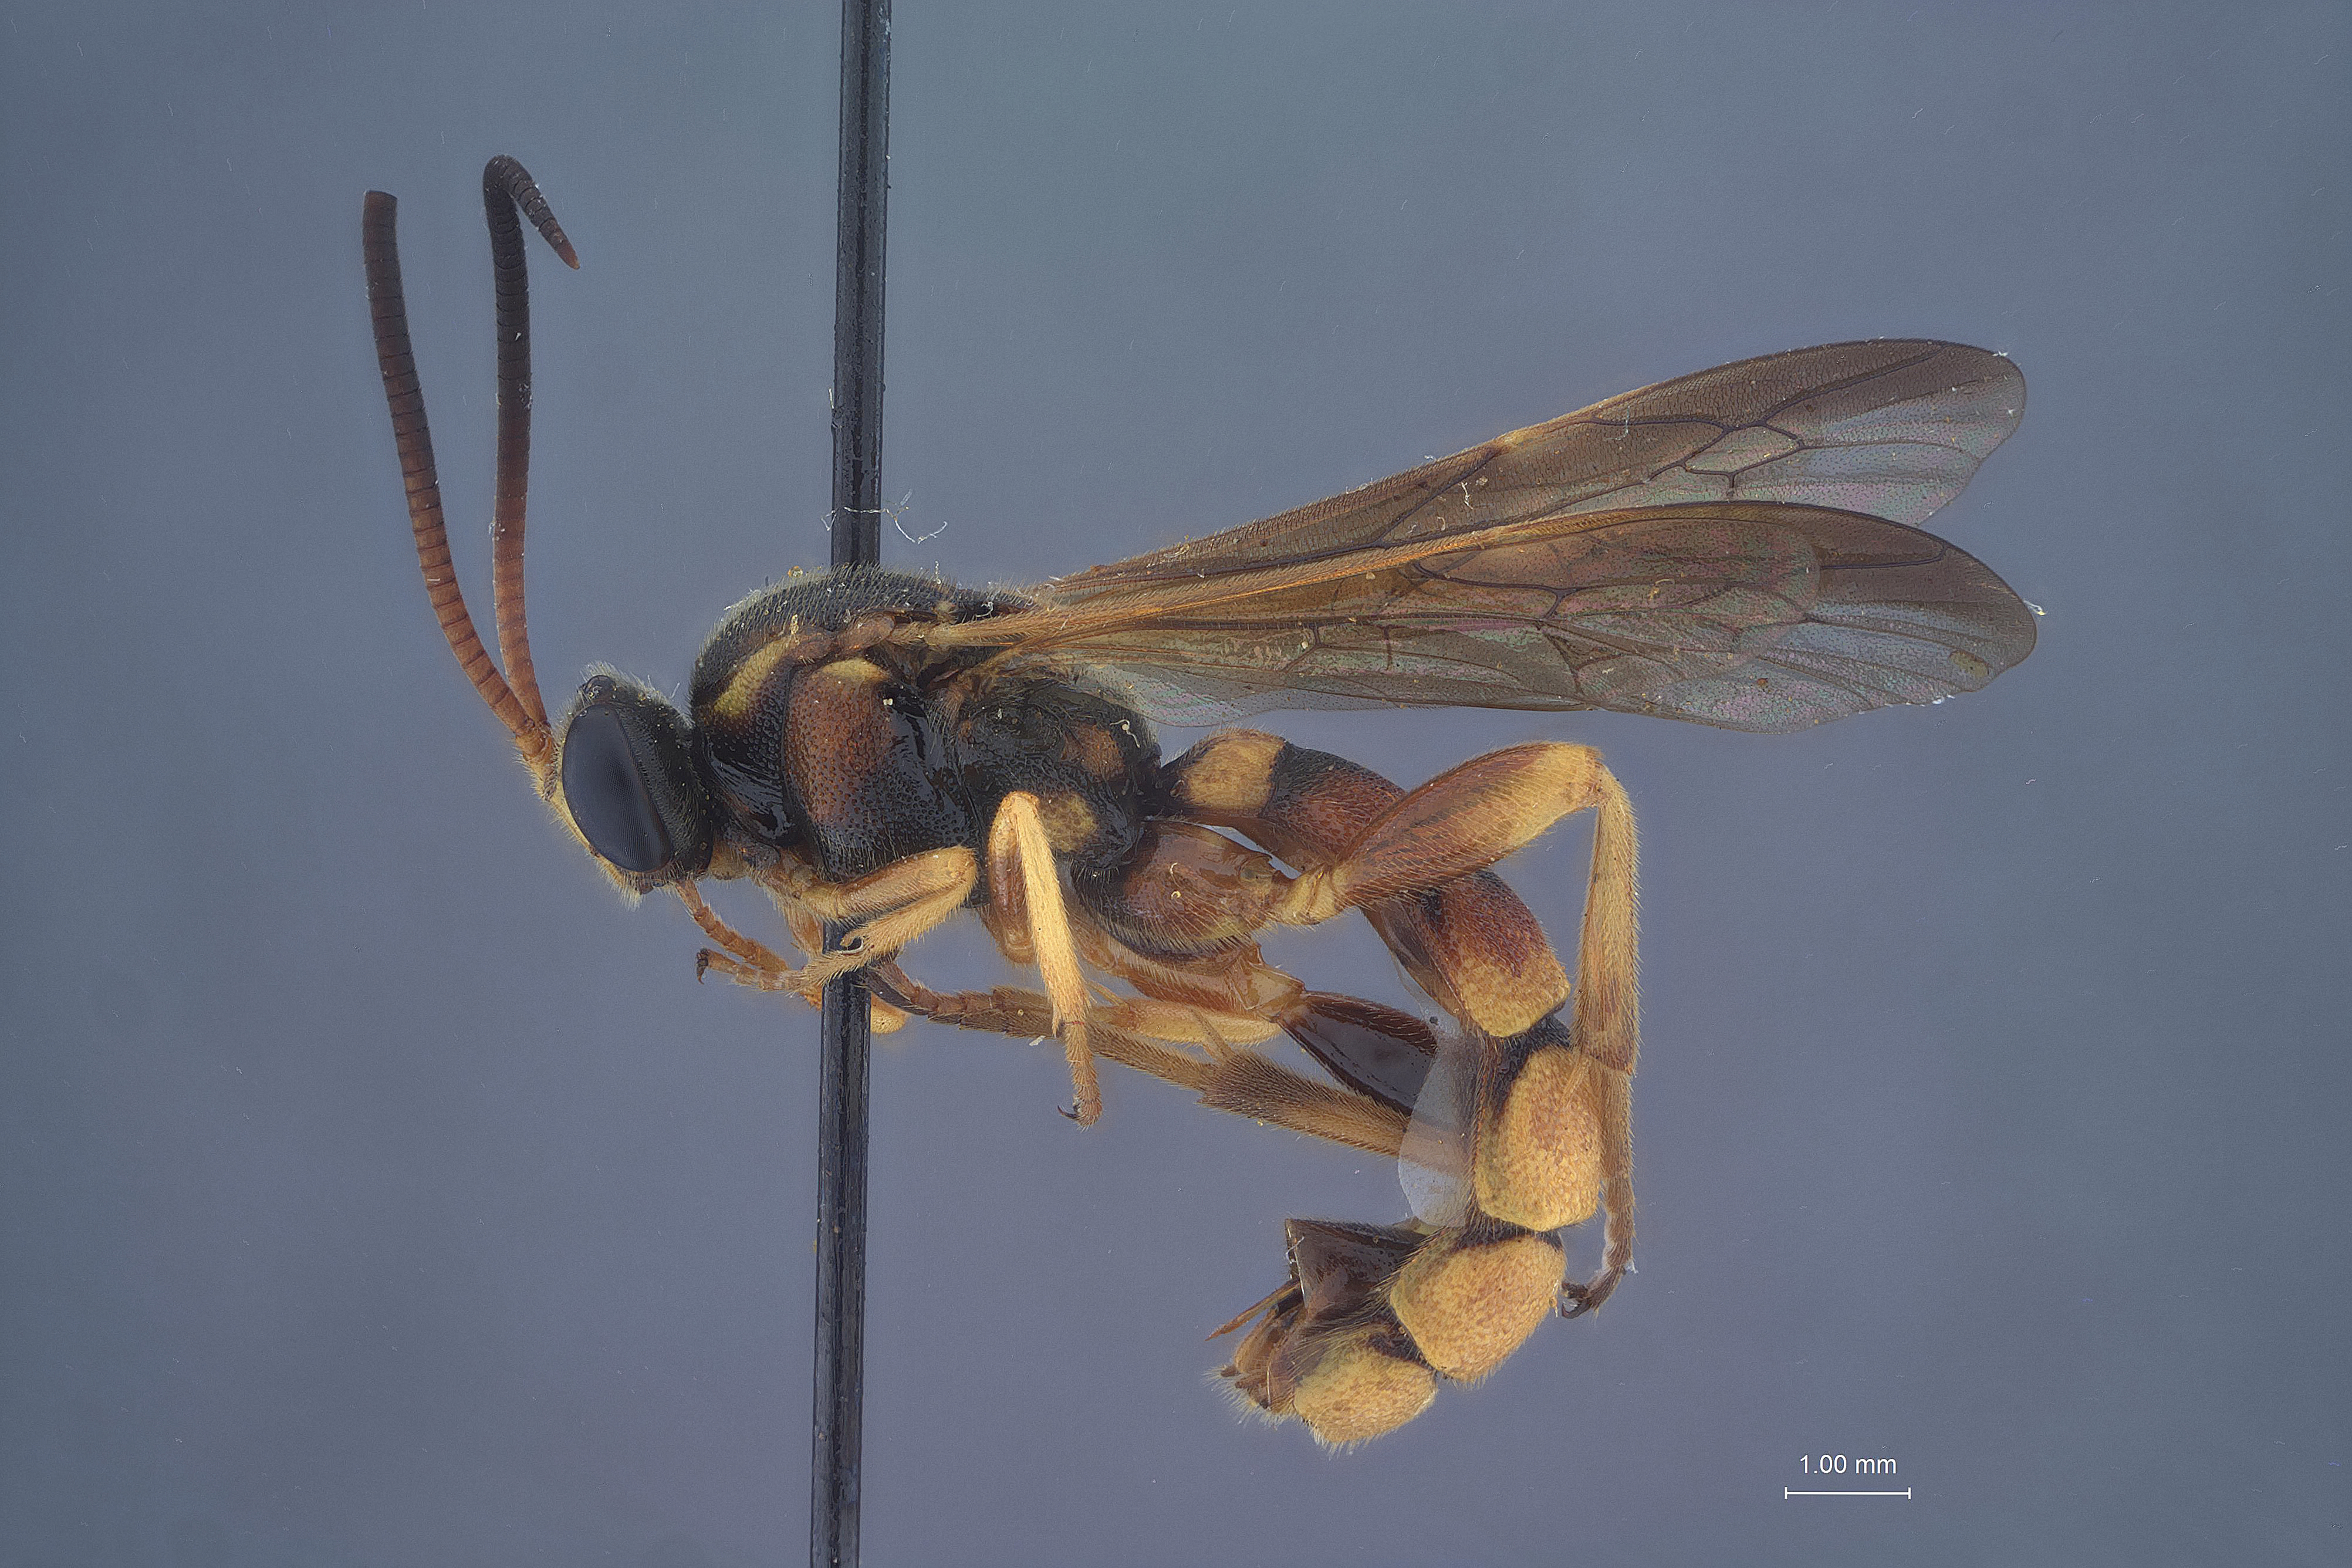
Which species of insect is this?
Metopius mimicus
